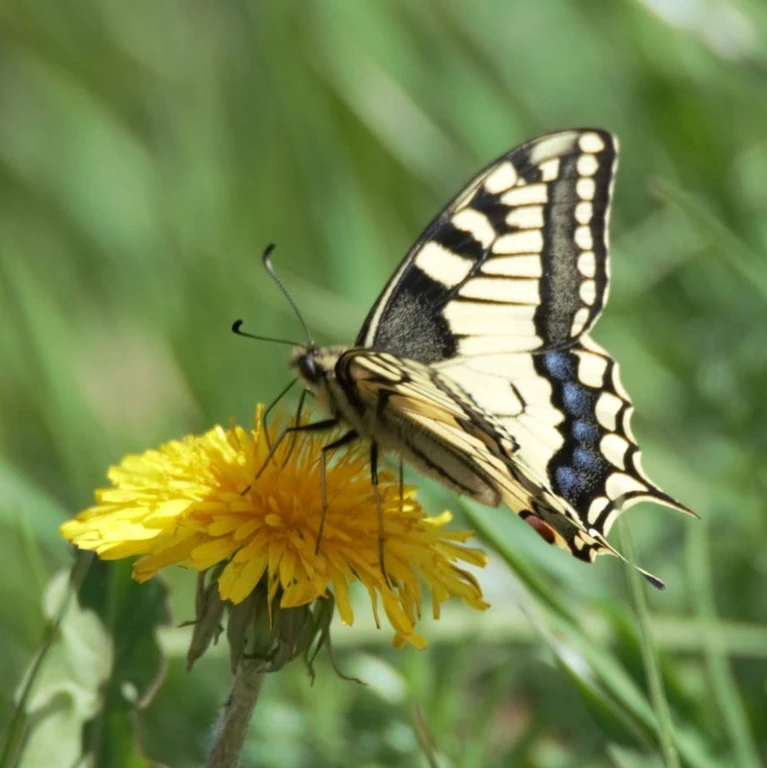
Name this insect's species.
Papilio machaon
